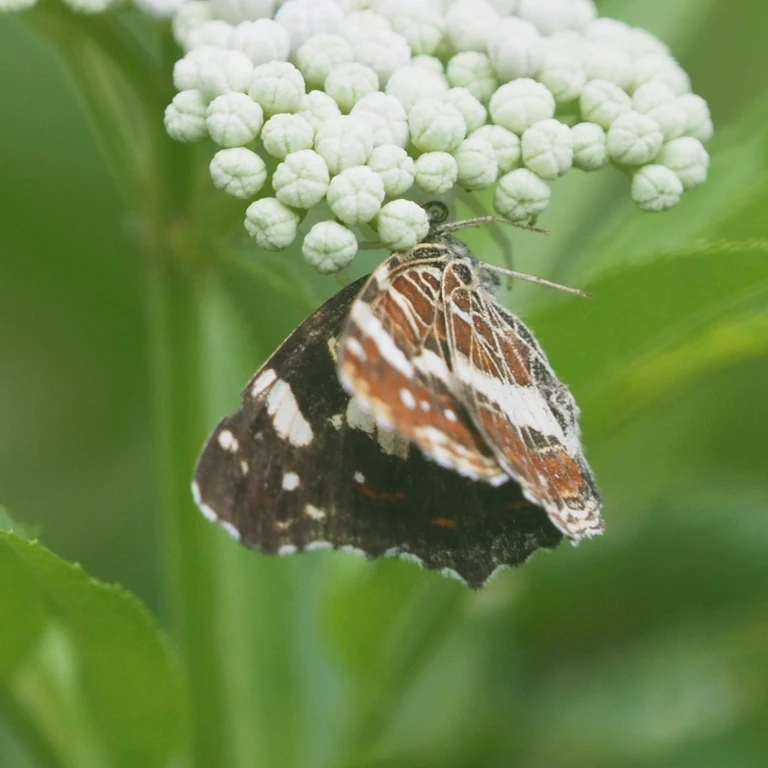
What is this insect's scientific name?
Araschnia levana
